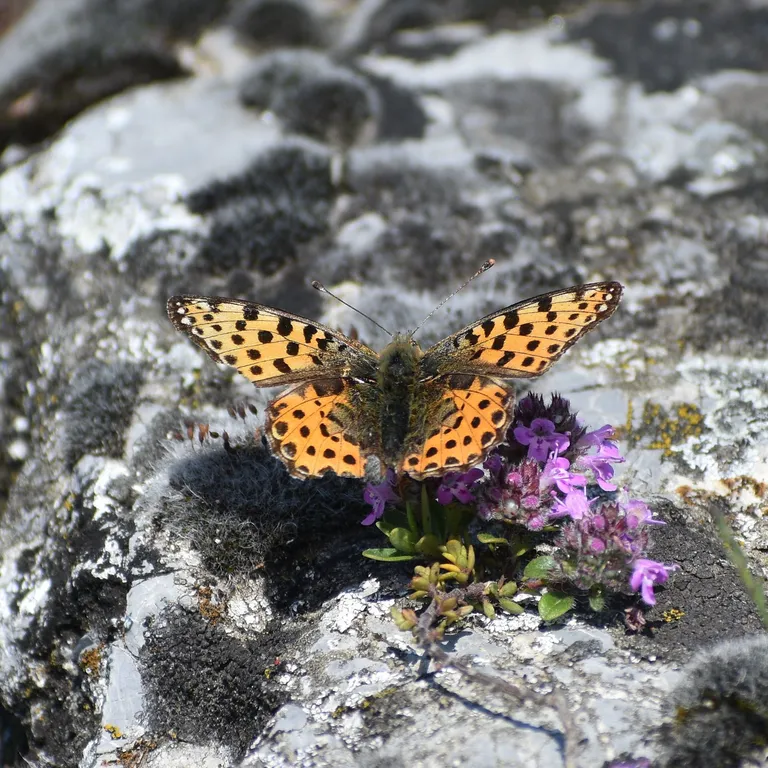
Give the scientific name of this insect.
Issoria lathonia
